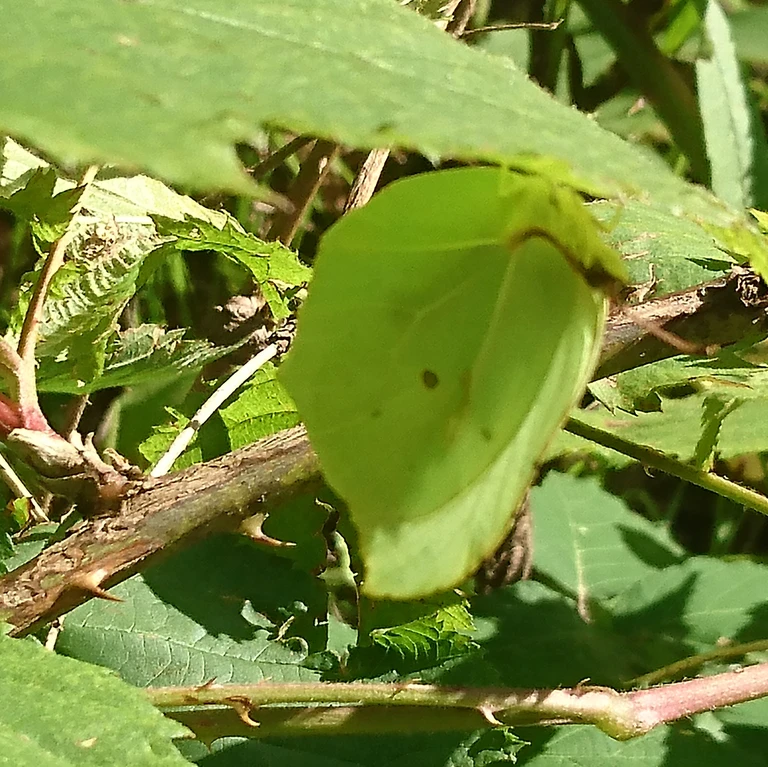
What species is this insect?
Gonepteryx rhamni
